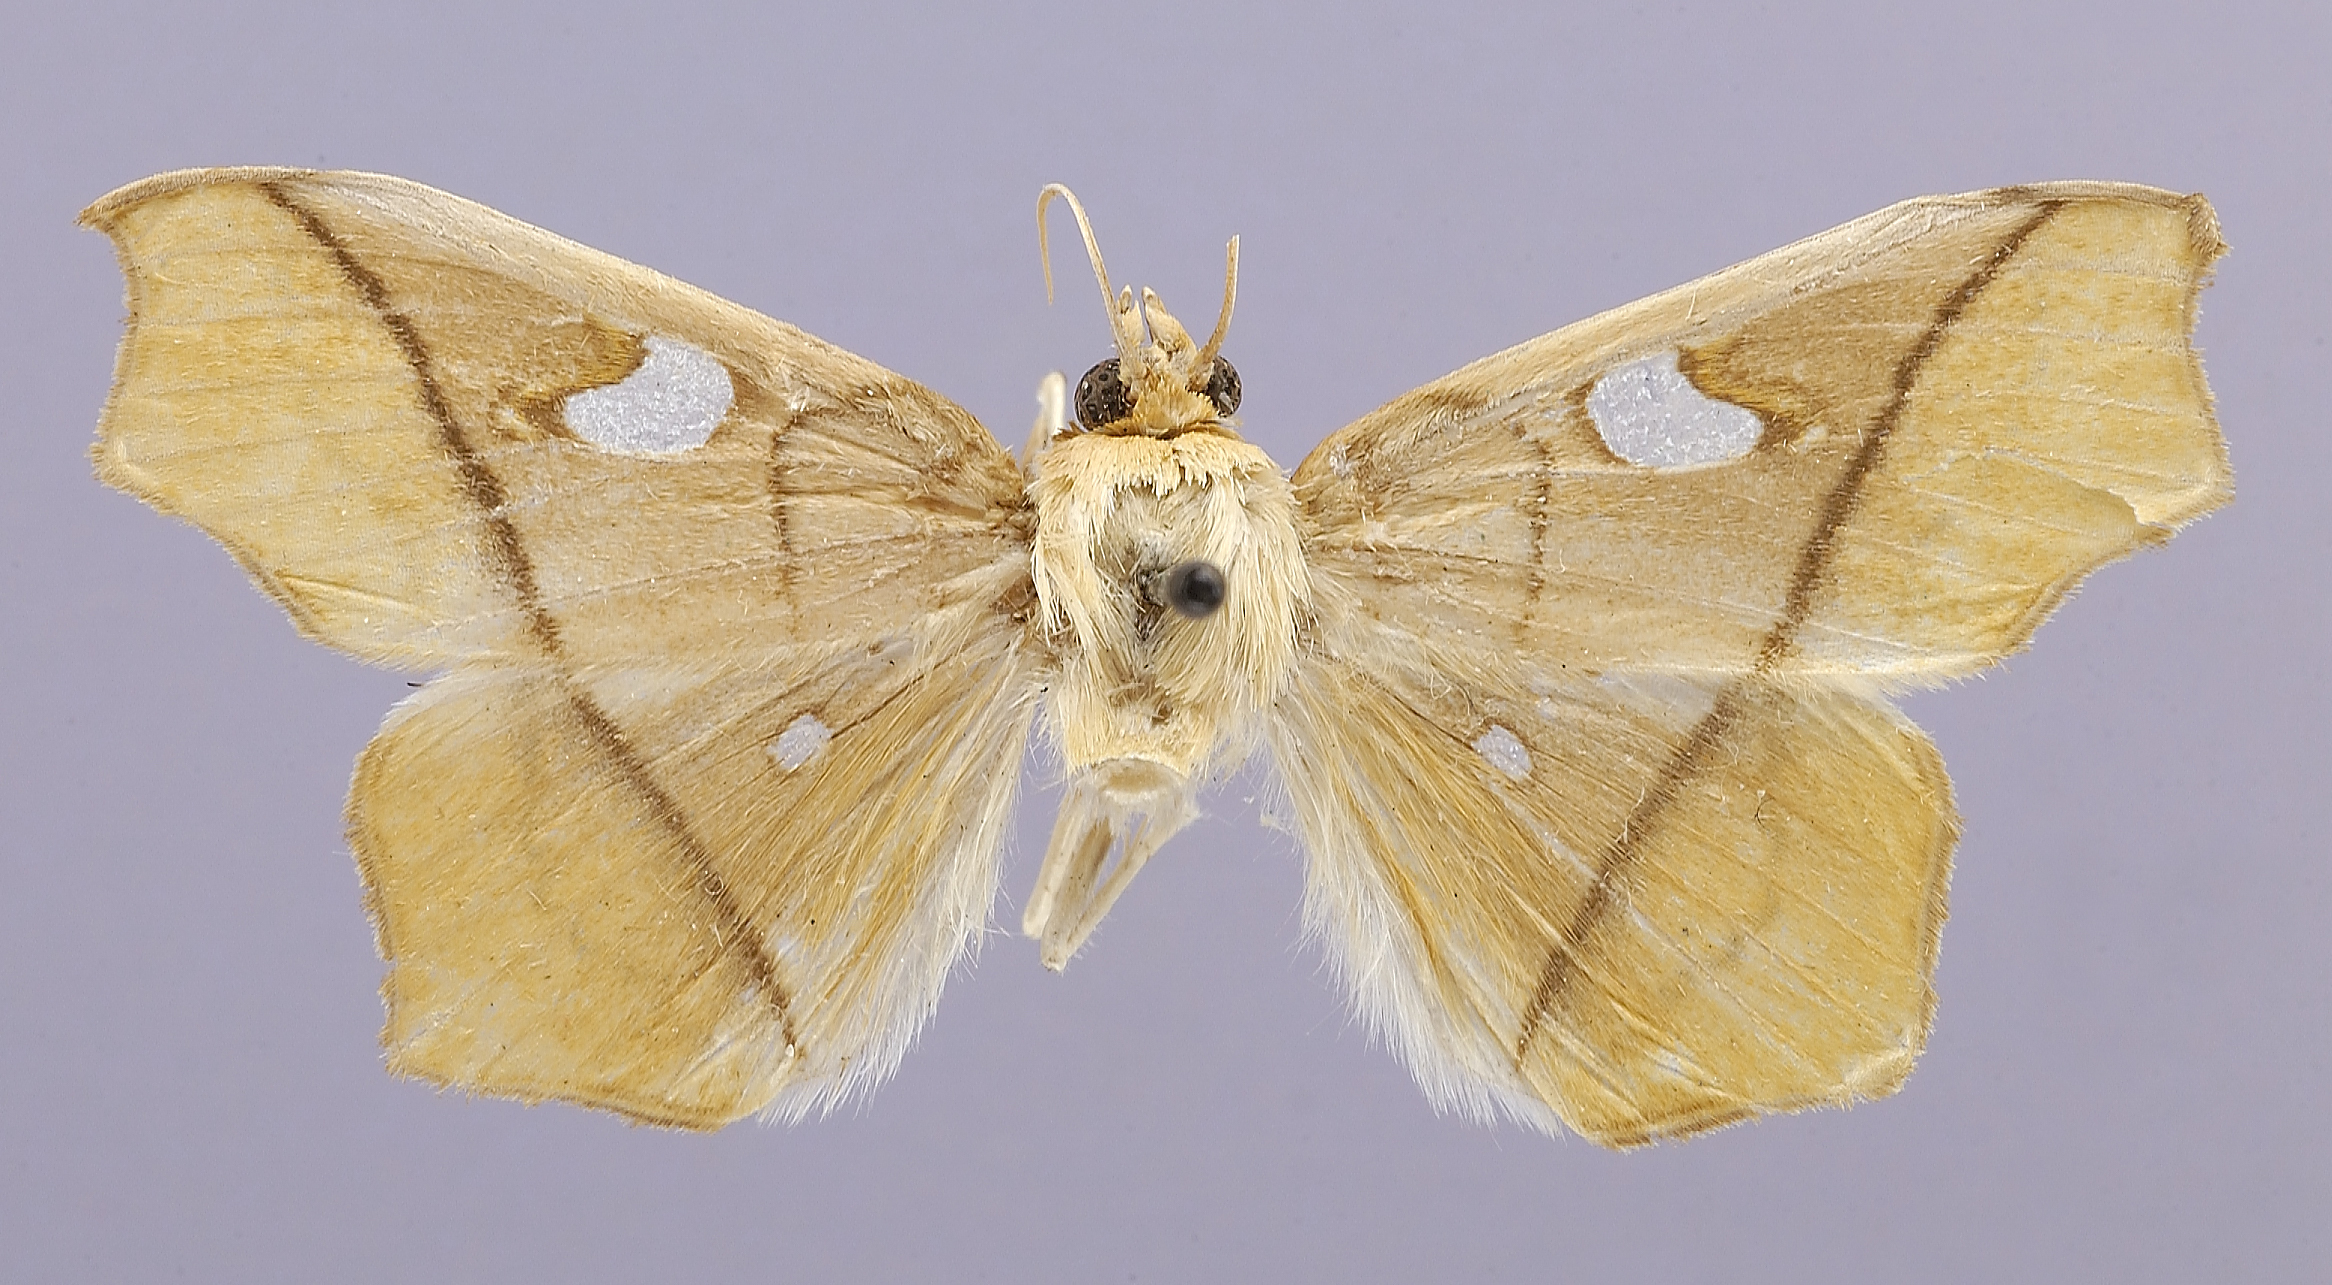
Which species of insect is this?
Midila soror
